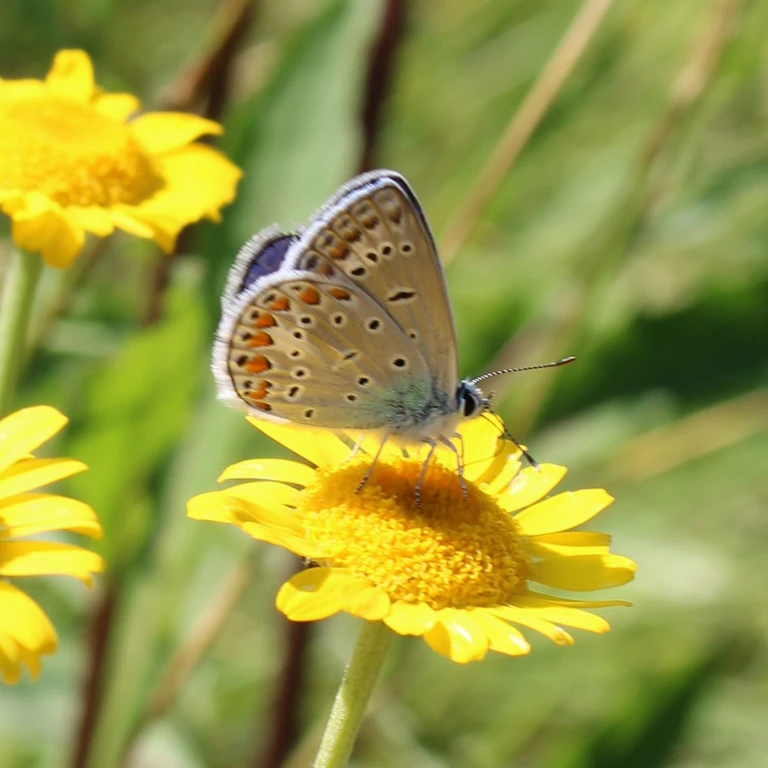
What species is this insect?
Polyommatus icarus
